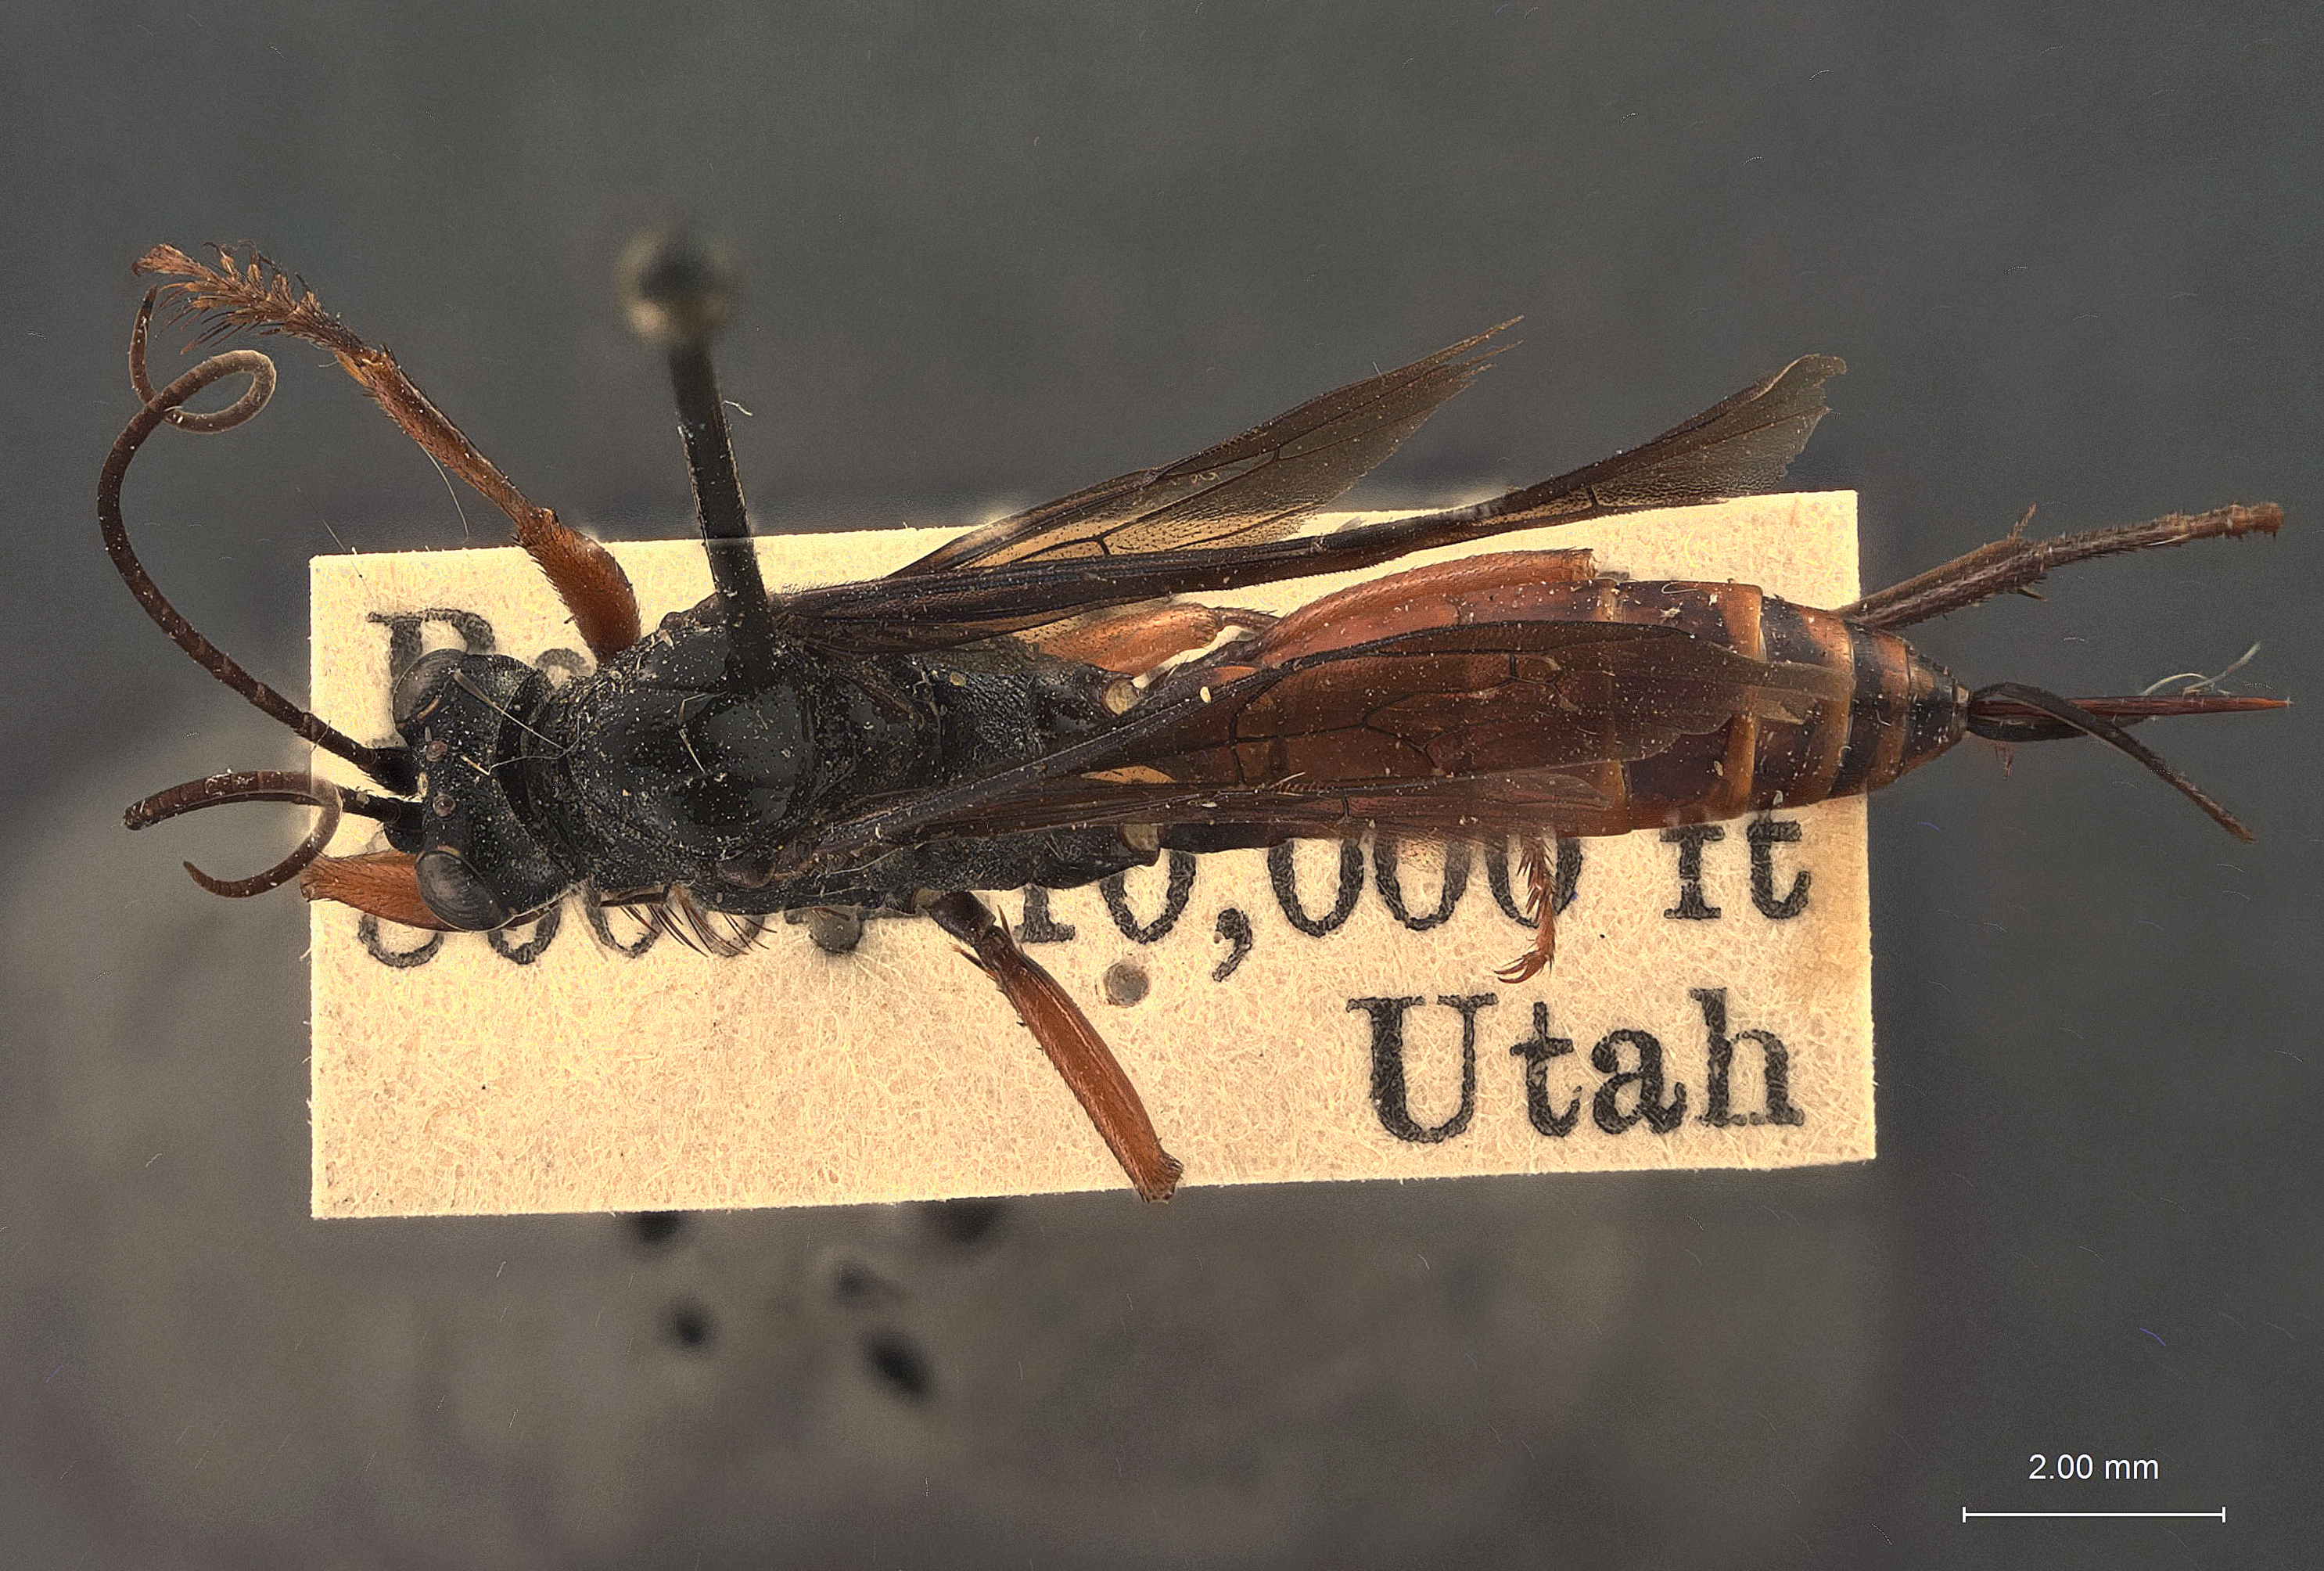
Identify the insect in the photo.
Cryptus symmetricus
